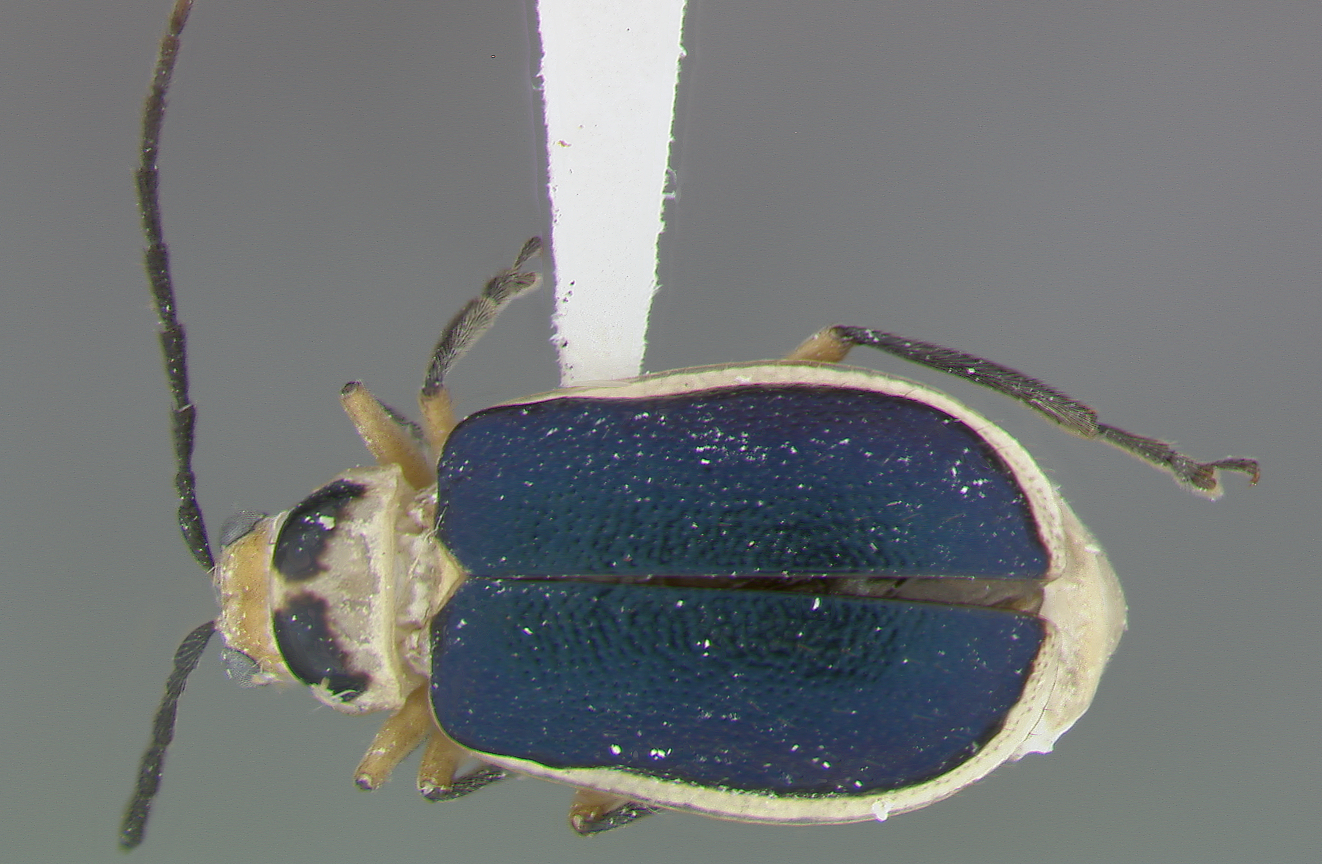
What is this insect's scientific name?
Diabrotica neoallardi
